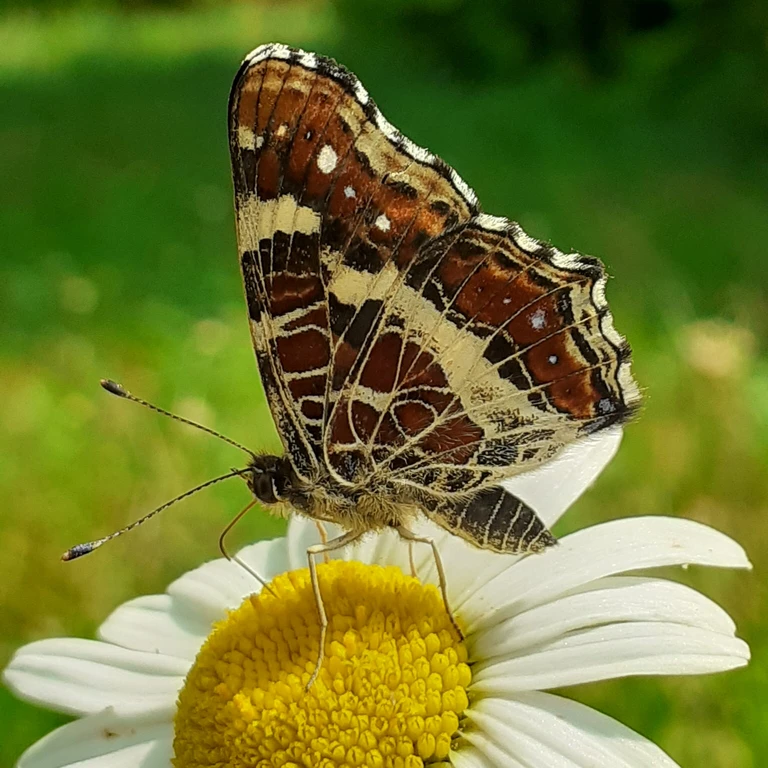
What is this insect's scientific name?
Araschnia levana
